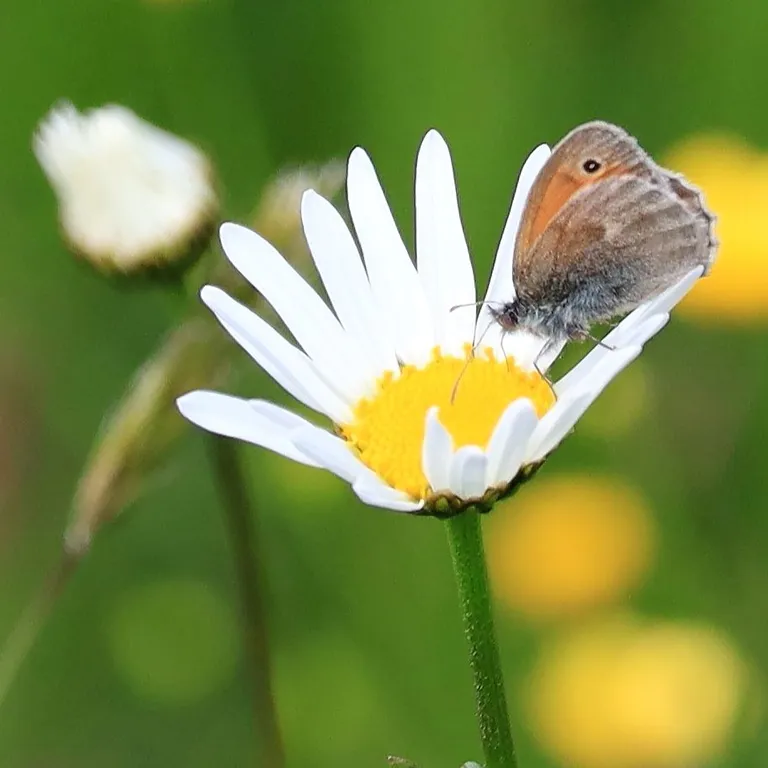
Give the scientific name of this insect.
Coenonympha pamphilus
